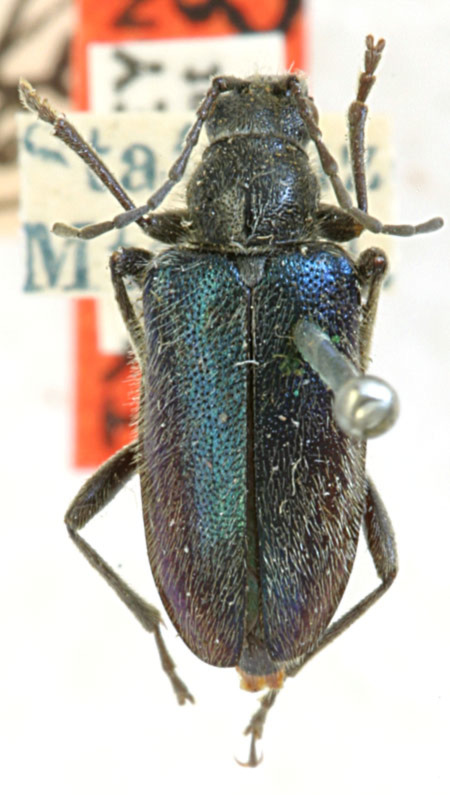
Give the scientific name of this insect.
Brachysomida caerulea (also Brachysomida californica)
